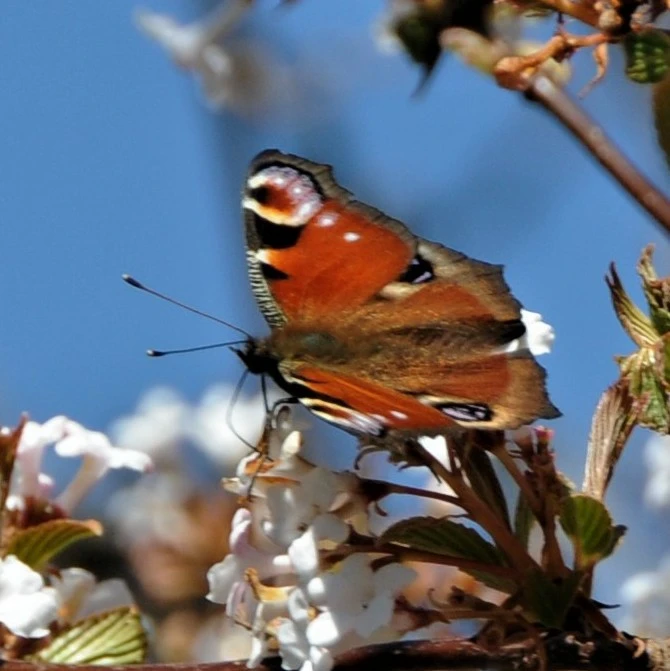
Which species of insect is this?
Aglais io
